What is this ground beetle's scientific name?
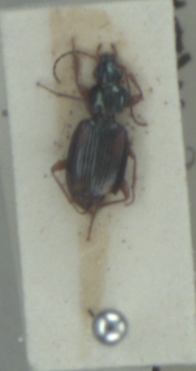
Bembidion tetracolum
